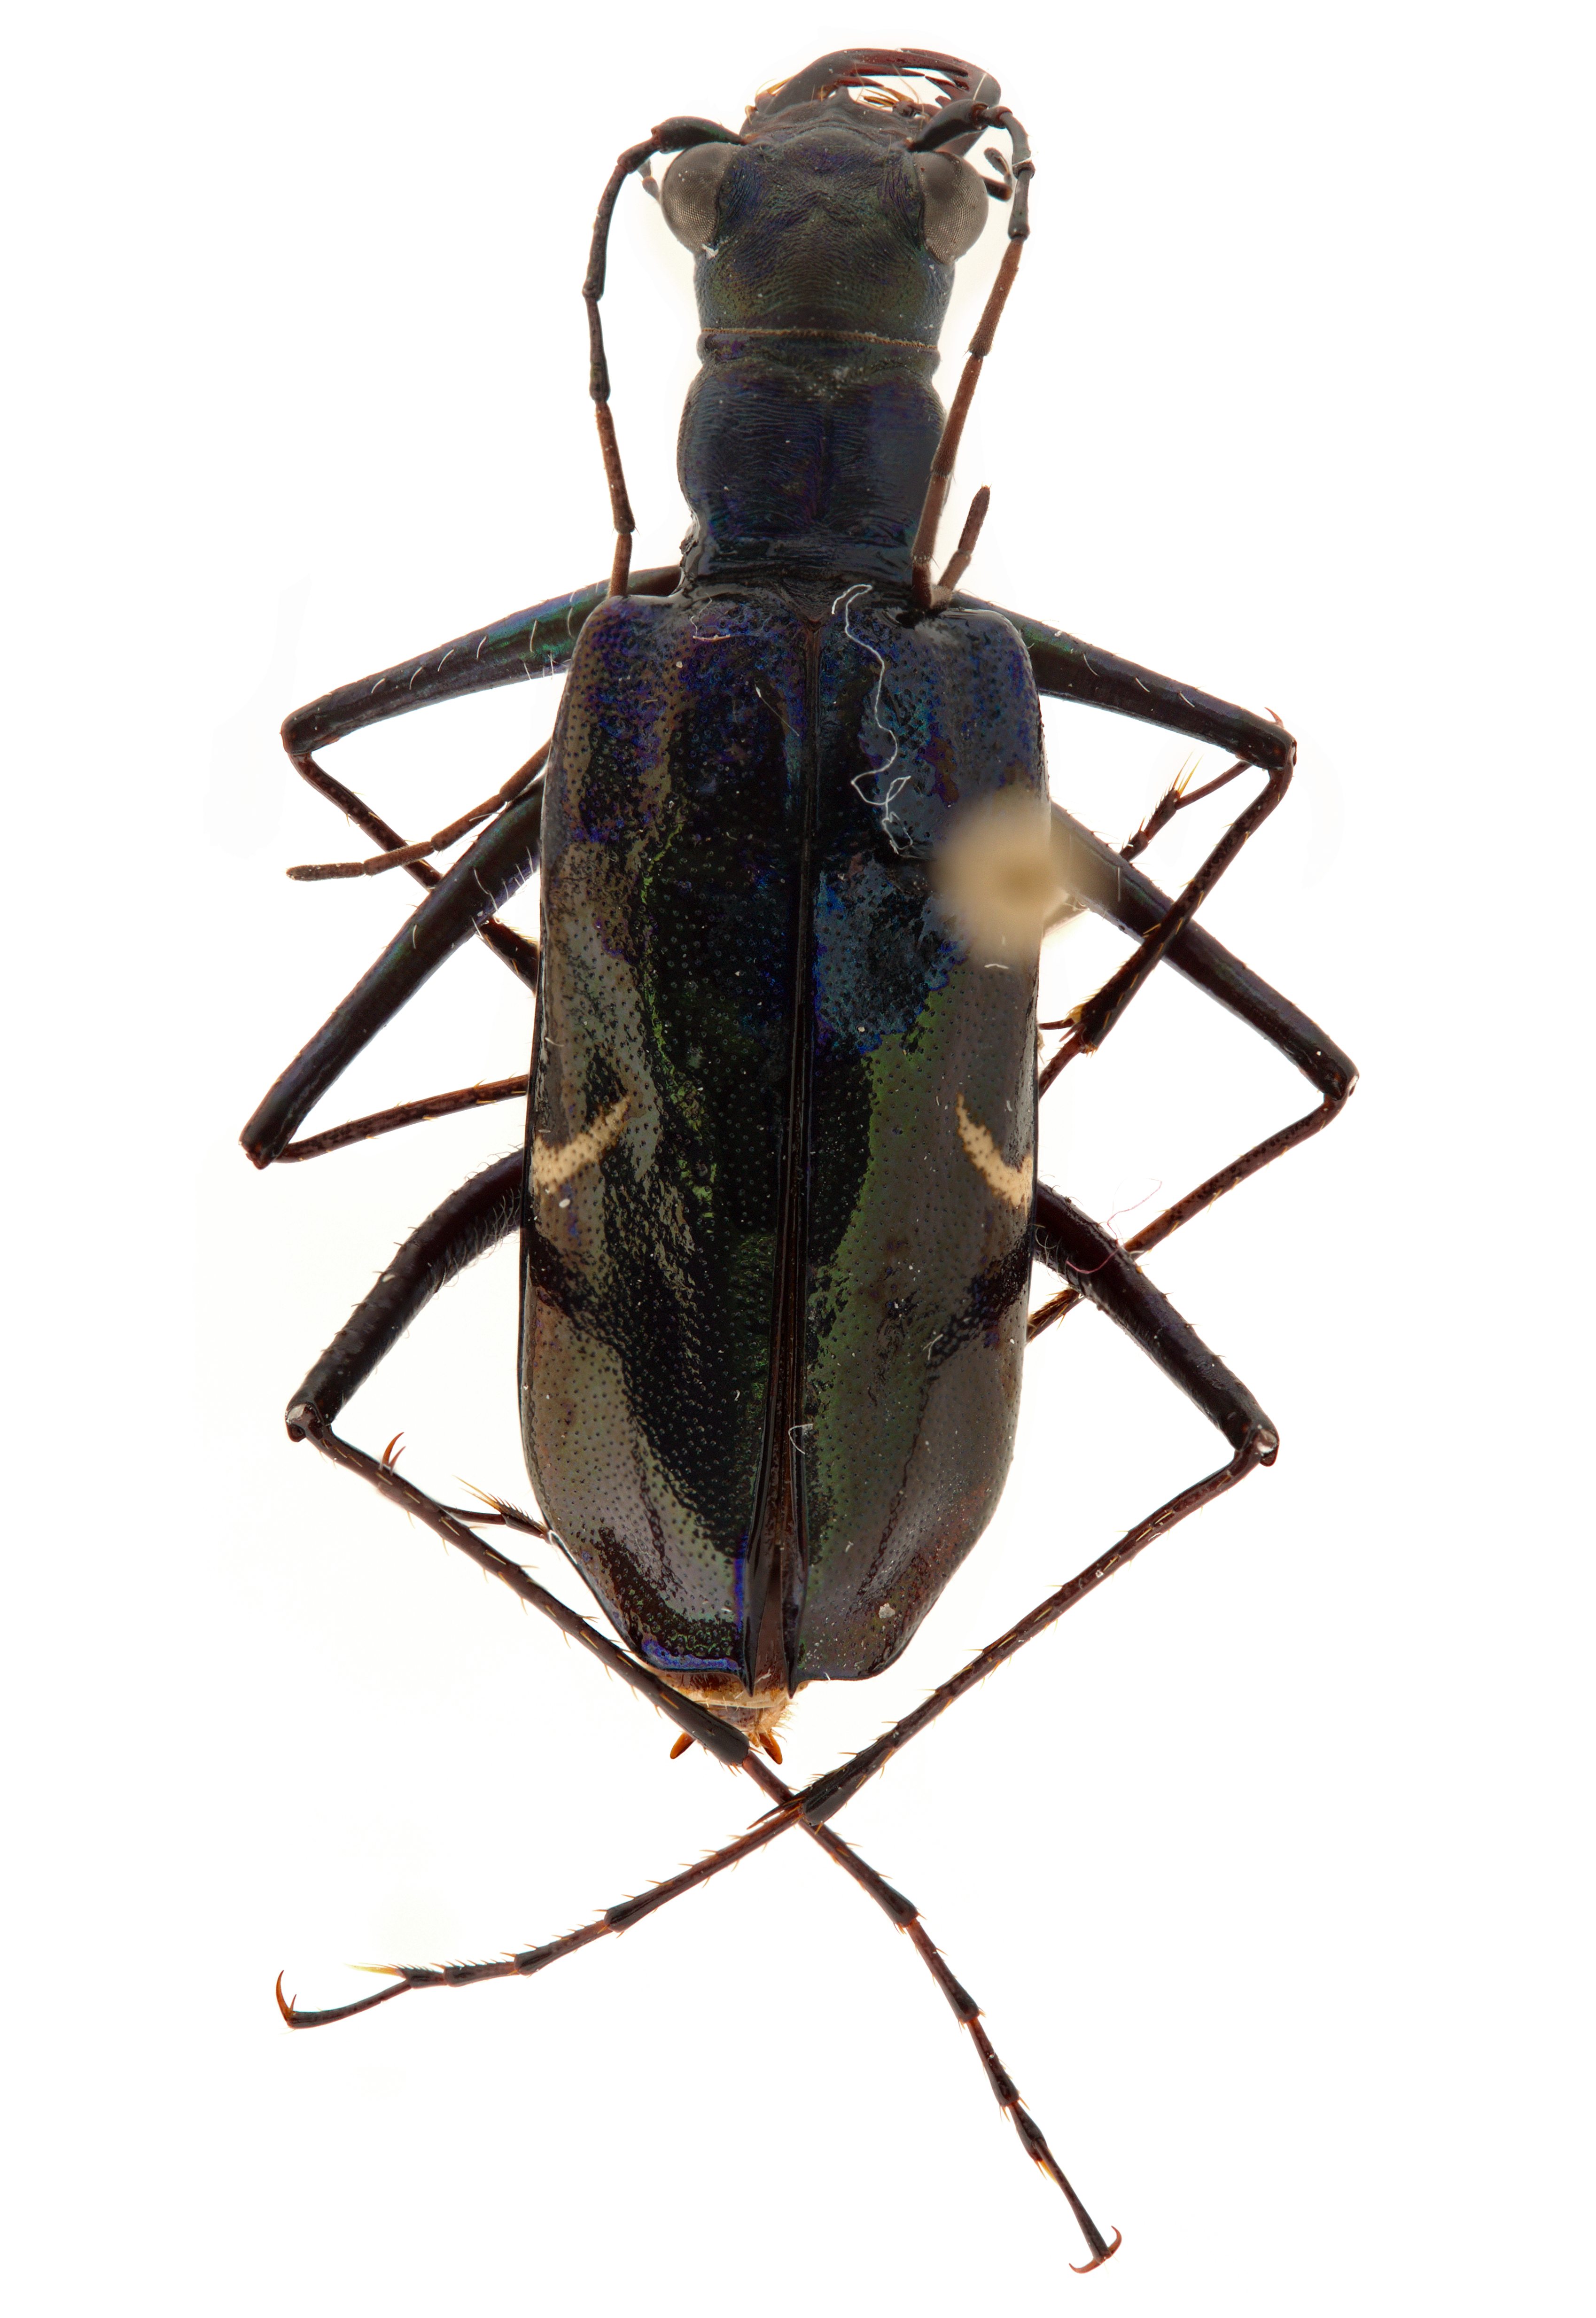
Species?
Oxygonia vuillefroyi
